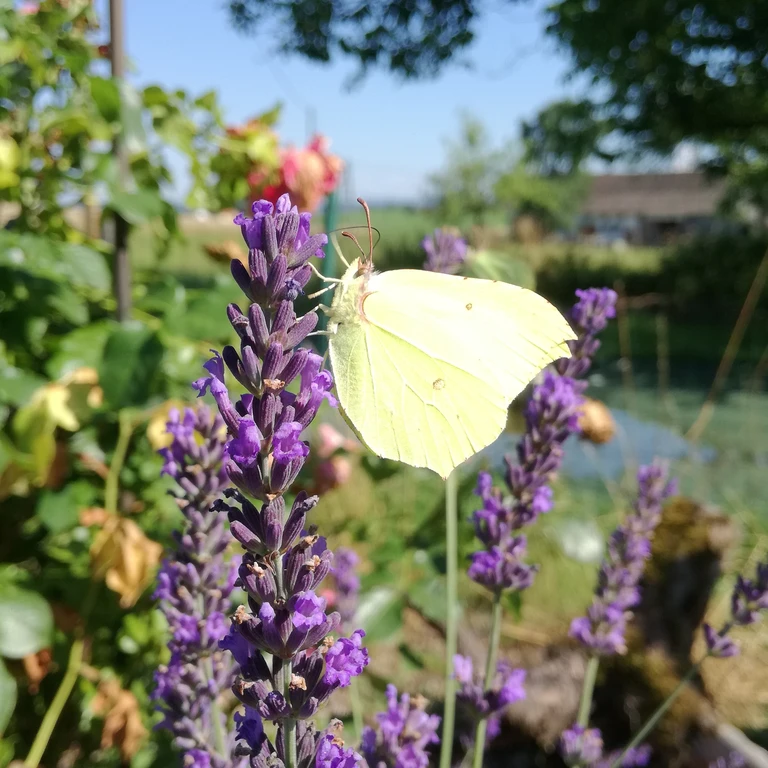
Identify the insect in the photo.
Gonepteryx rhamni
